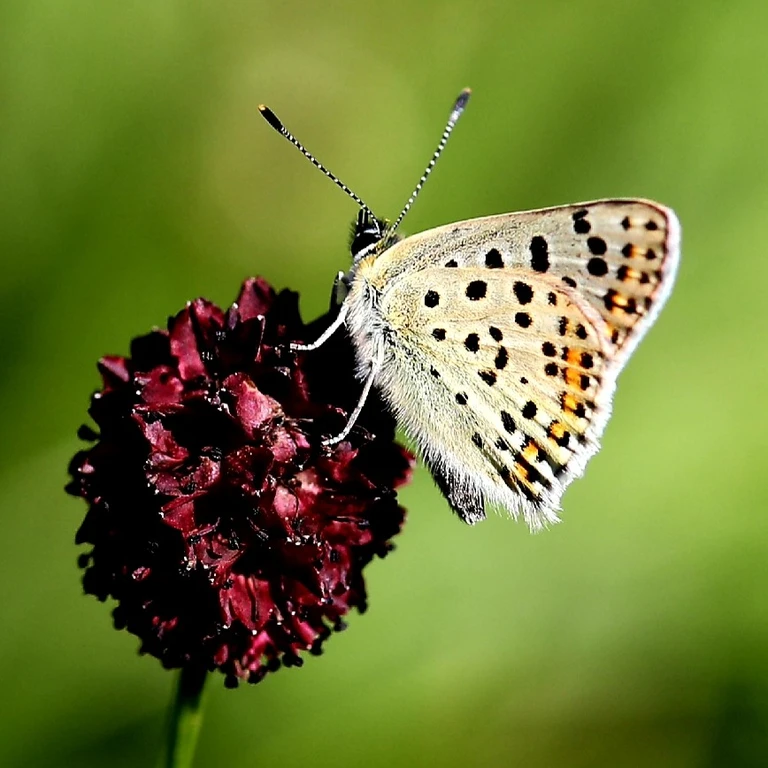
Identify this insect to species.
Lycaena tityrus (also Loweia tityrus)
